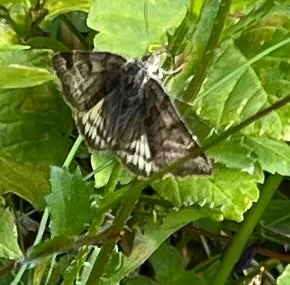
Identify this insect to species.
Euclidia glyphica
